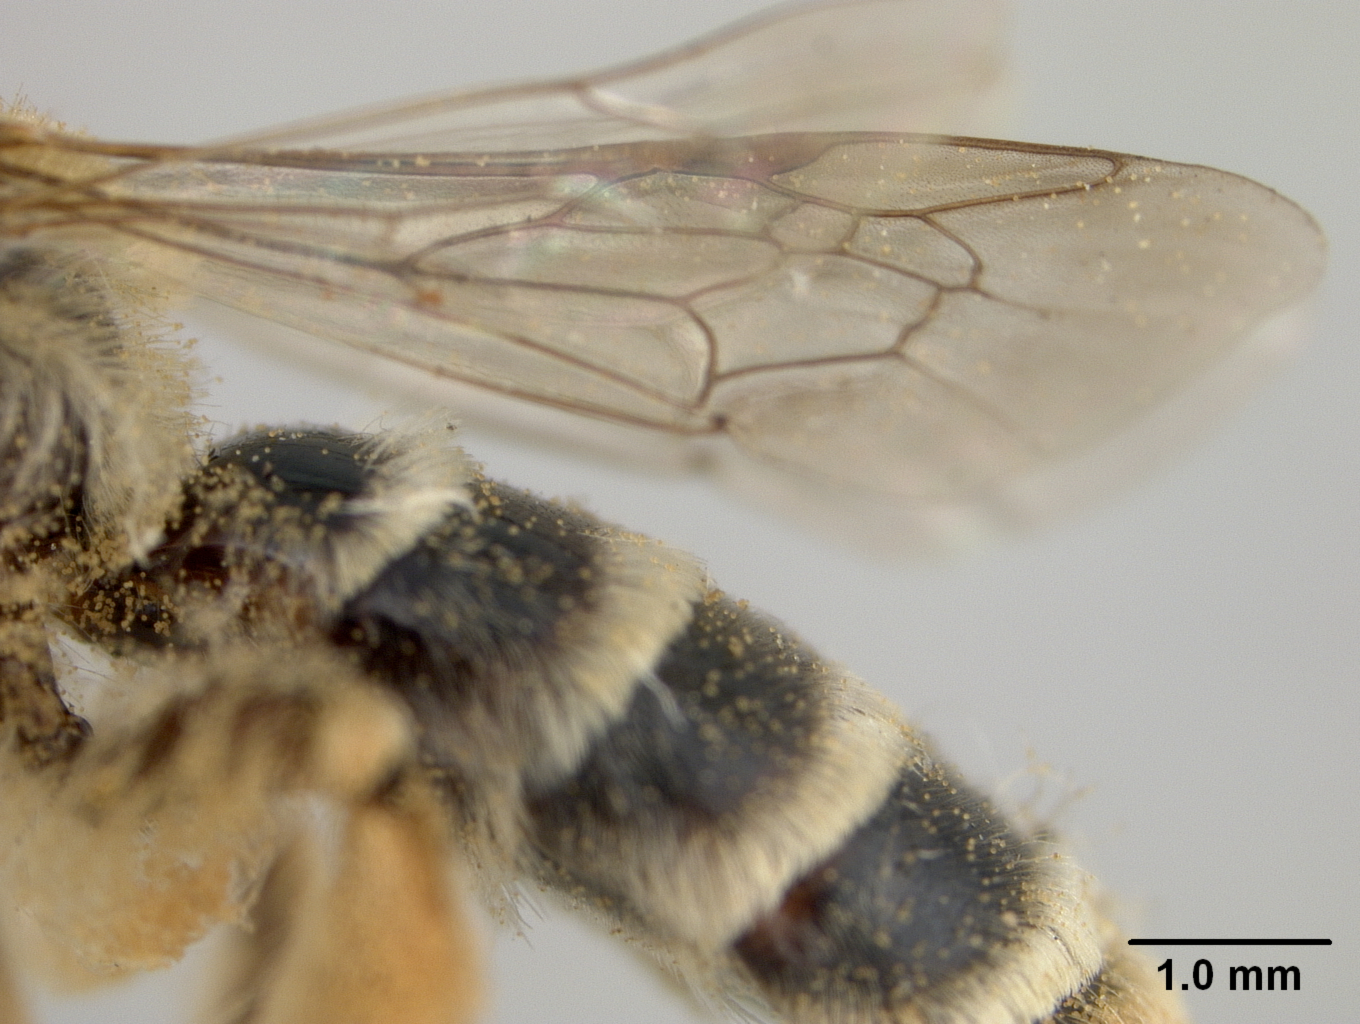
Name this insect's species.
Andrena isocomae
